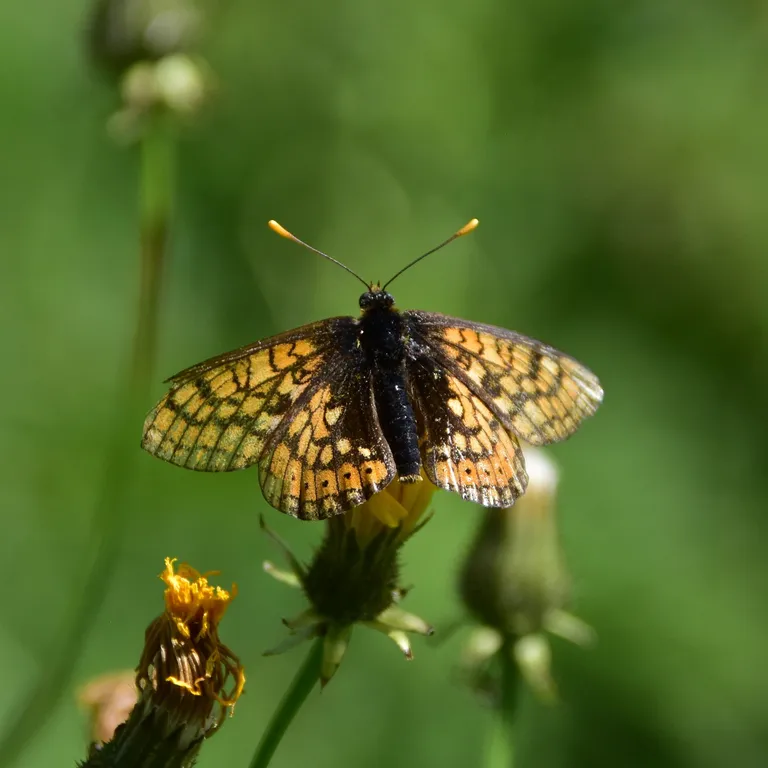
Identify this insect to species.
Euphydryas aurinia
